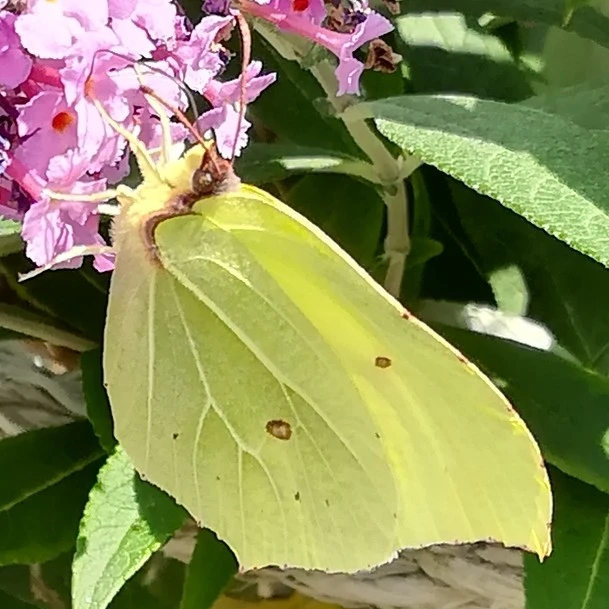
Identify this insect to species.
Gonepteryx rhamni
